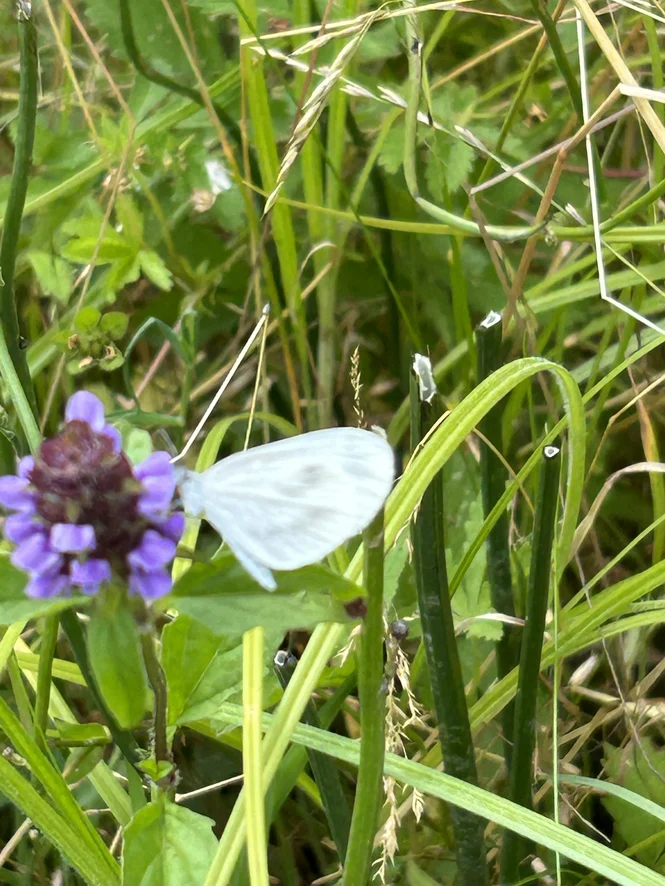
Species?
Leptidea sinapis/juvernica
